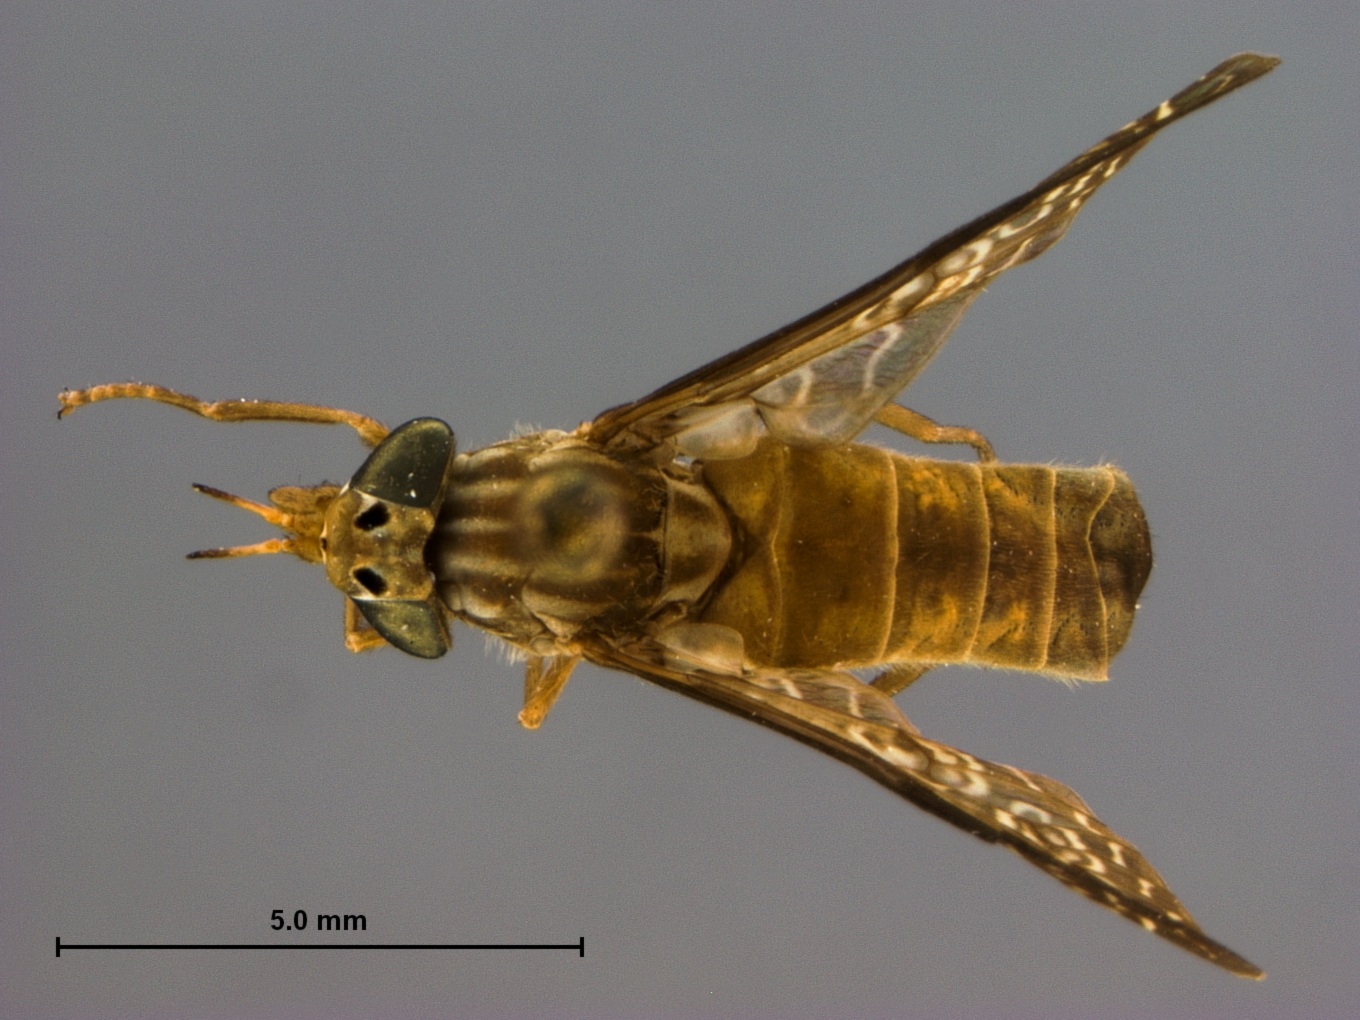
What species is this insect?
Haematopota athlyna
